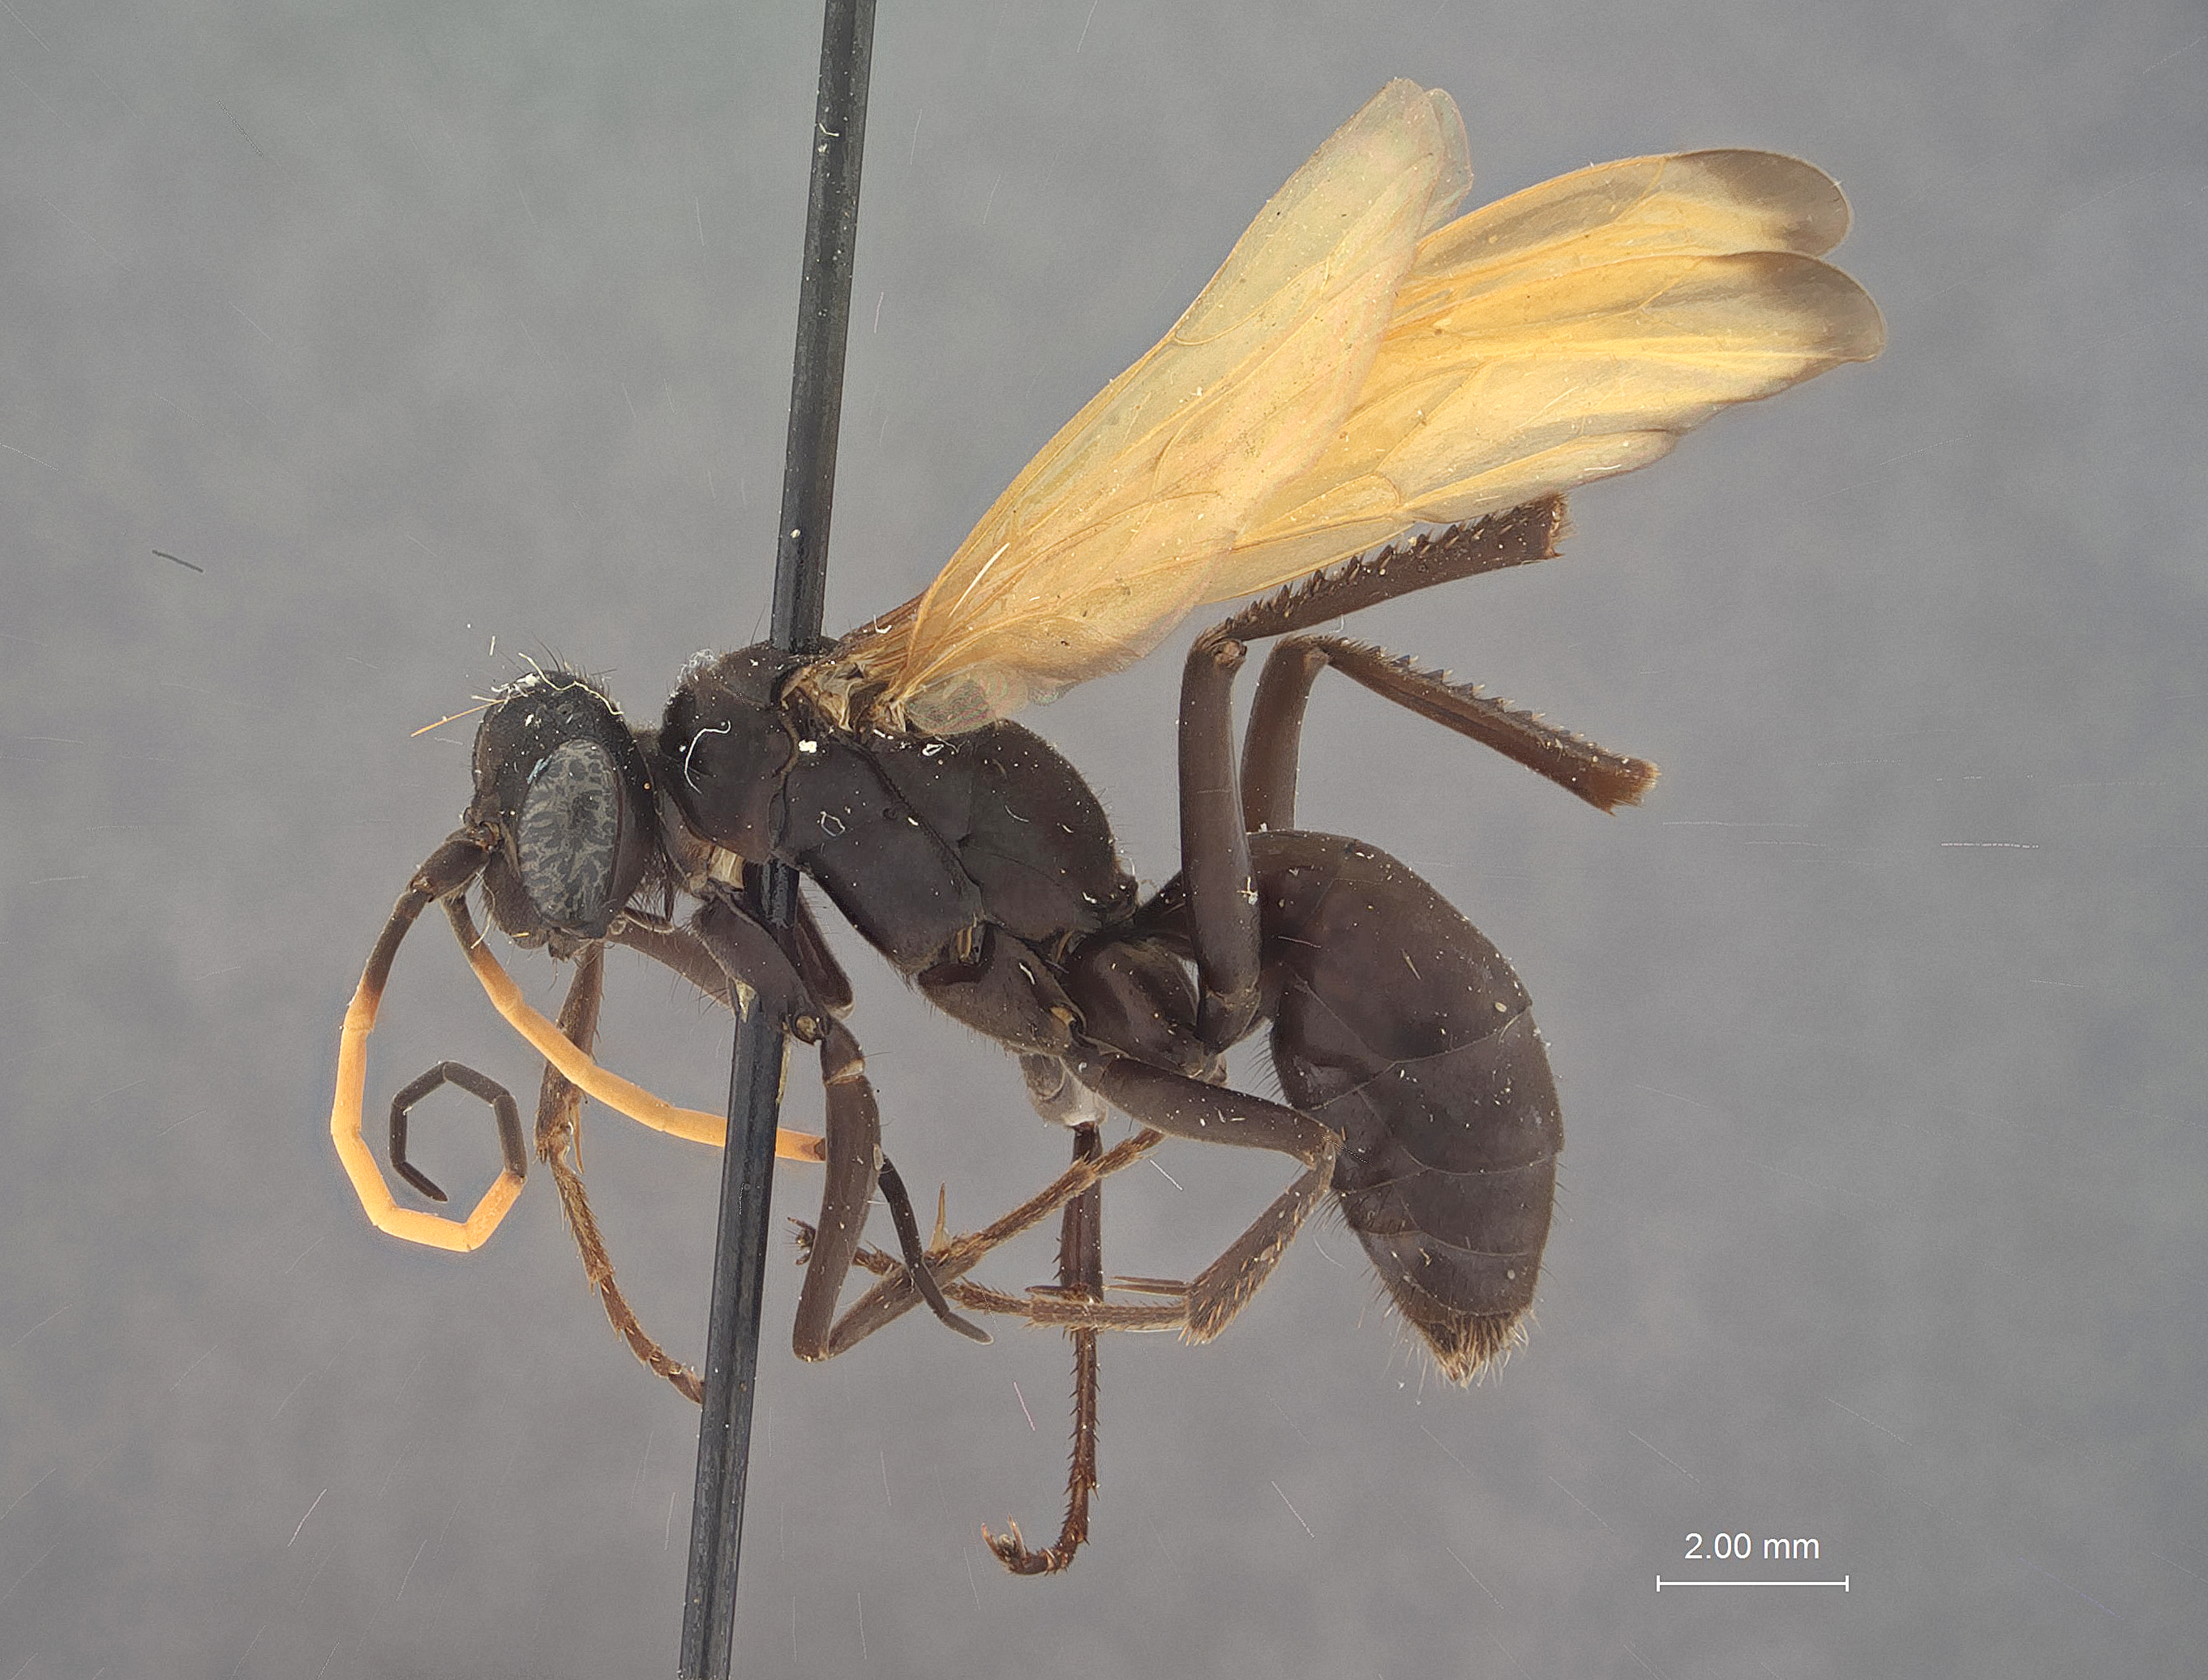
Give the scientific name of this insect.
Priocnessus opacus
